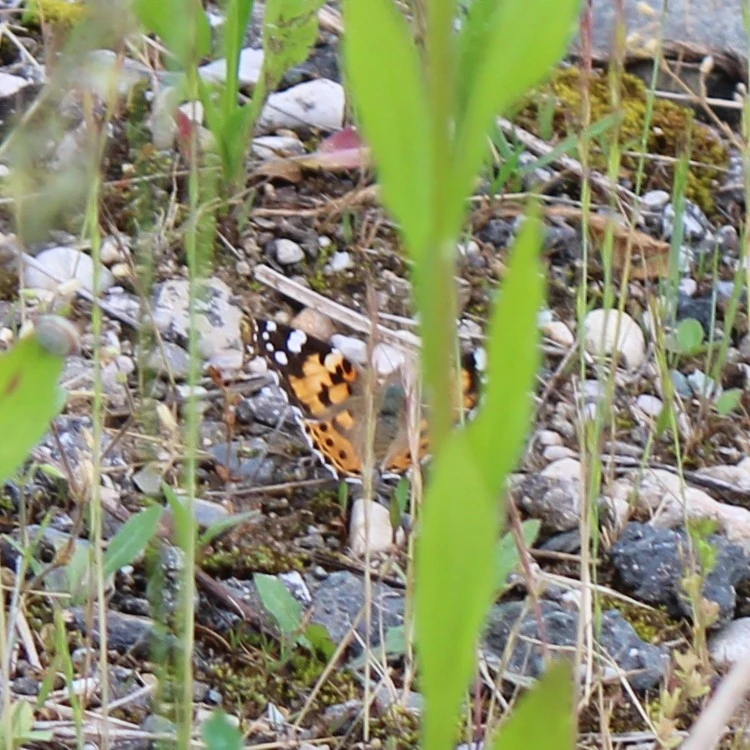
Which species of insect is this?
Vanessa cardui
